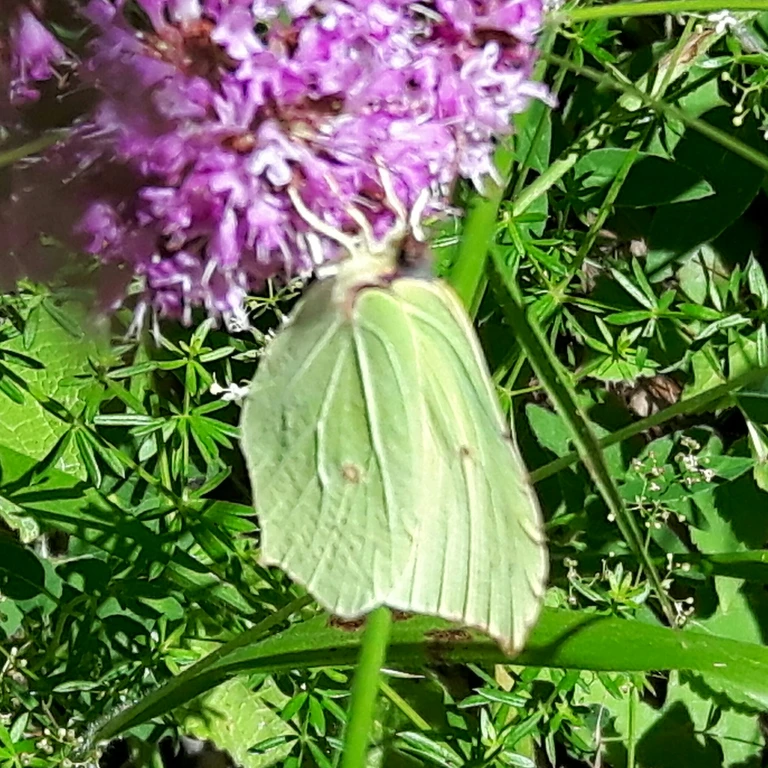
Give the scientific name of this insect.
Gonepteryx rhamni
